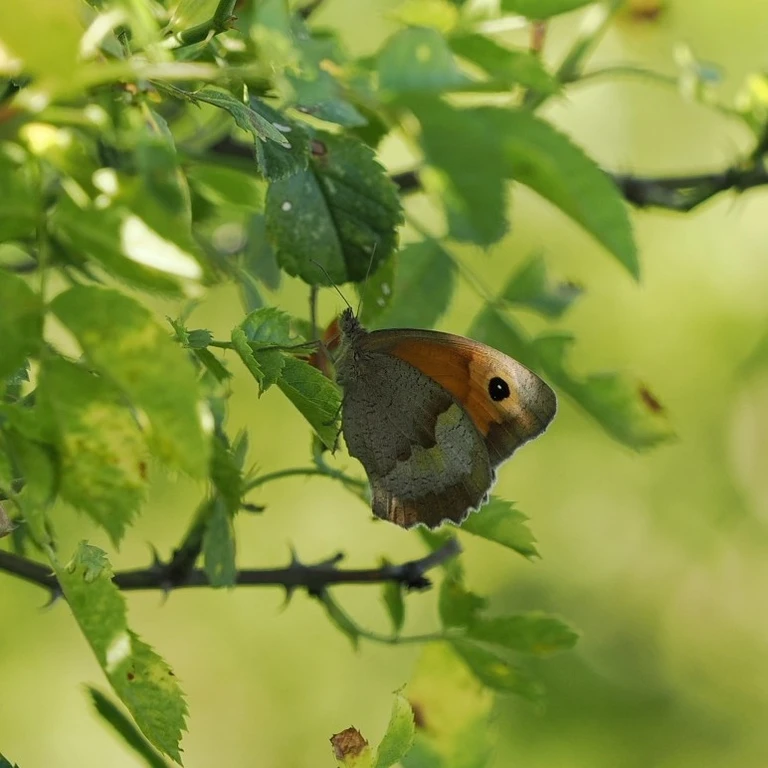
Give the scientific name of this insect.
Maniola jurtina
